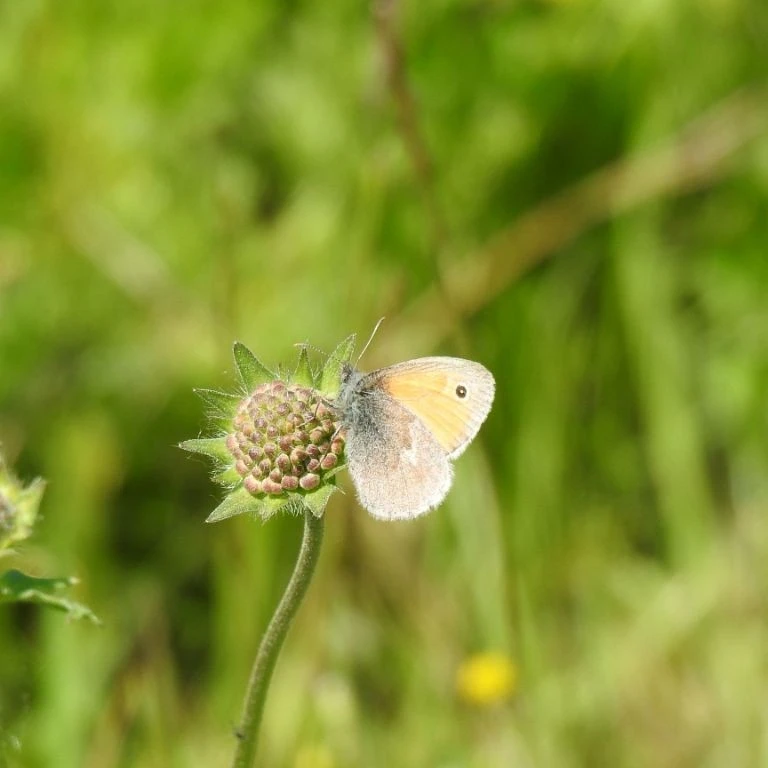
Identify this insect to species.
Coenonympha pamphilus
